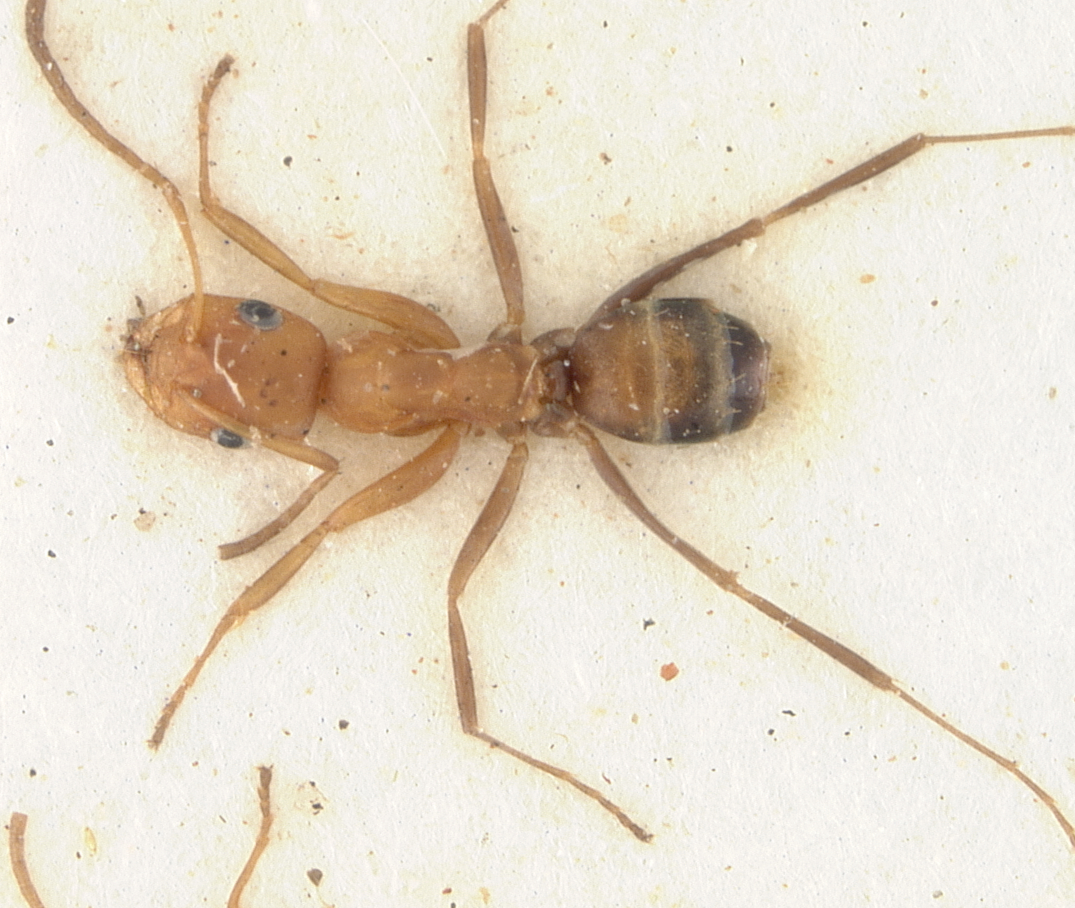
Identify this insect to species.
Plagiolepis deceptor
